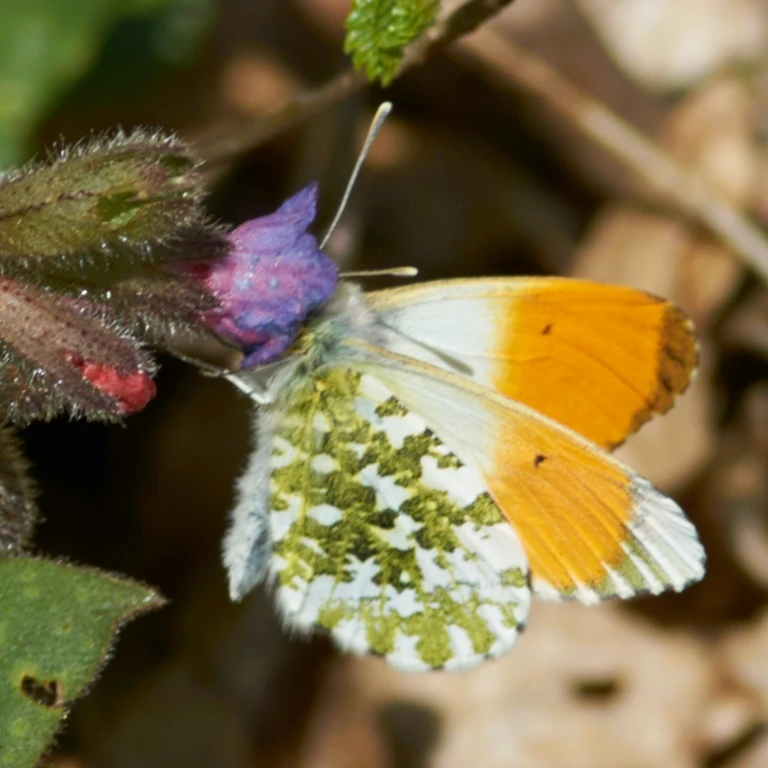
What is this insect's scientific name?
Anthocharis cardamines
